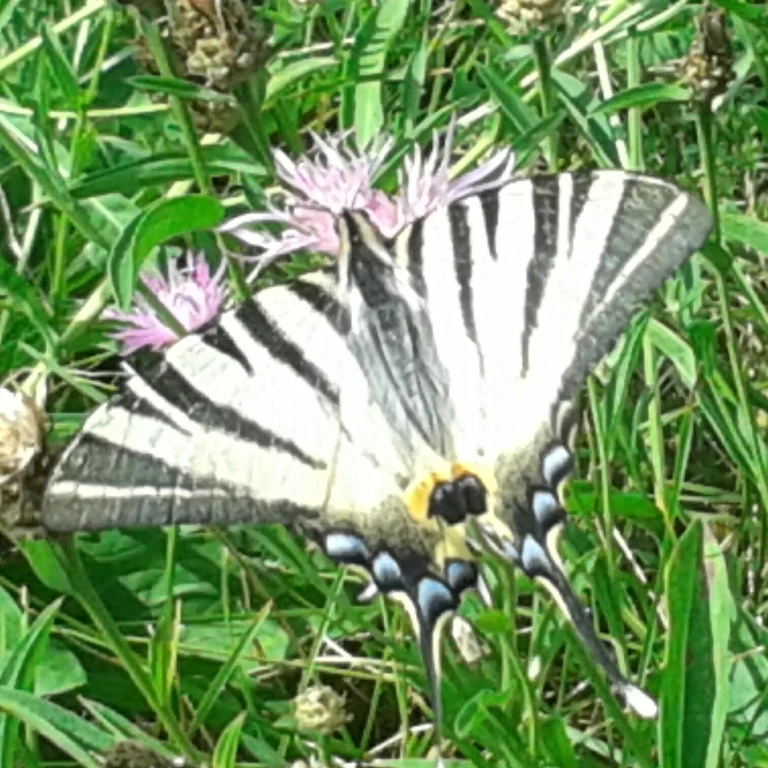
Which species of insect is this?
Iphiclides podalirius
